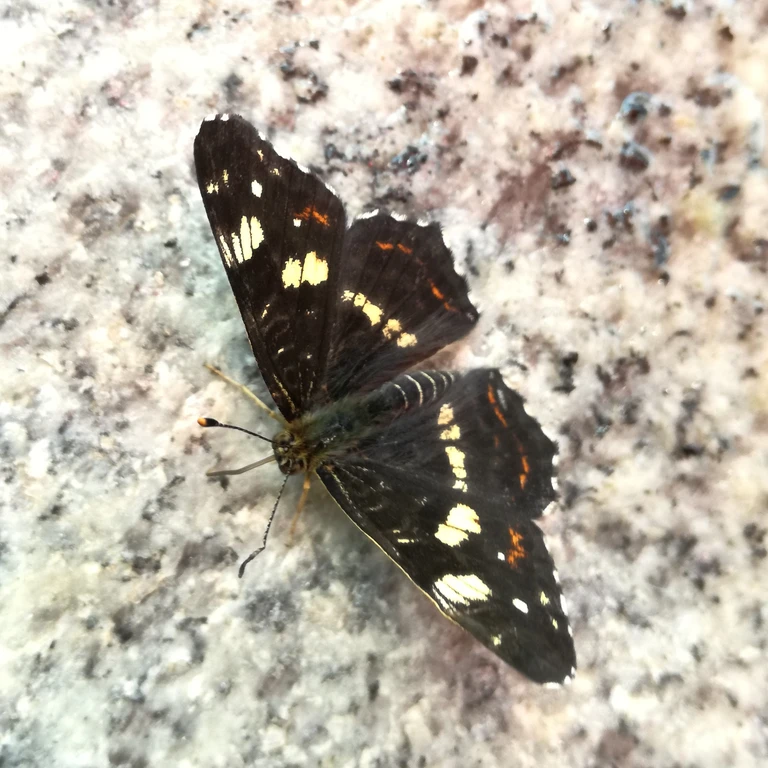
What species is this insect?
Araschnia levana
